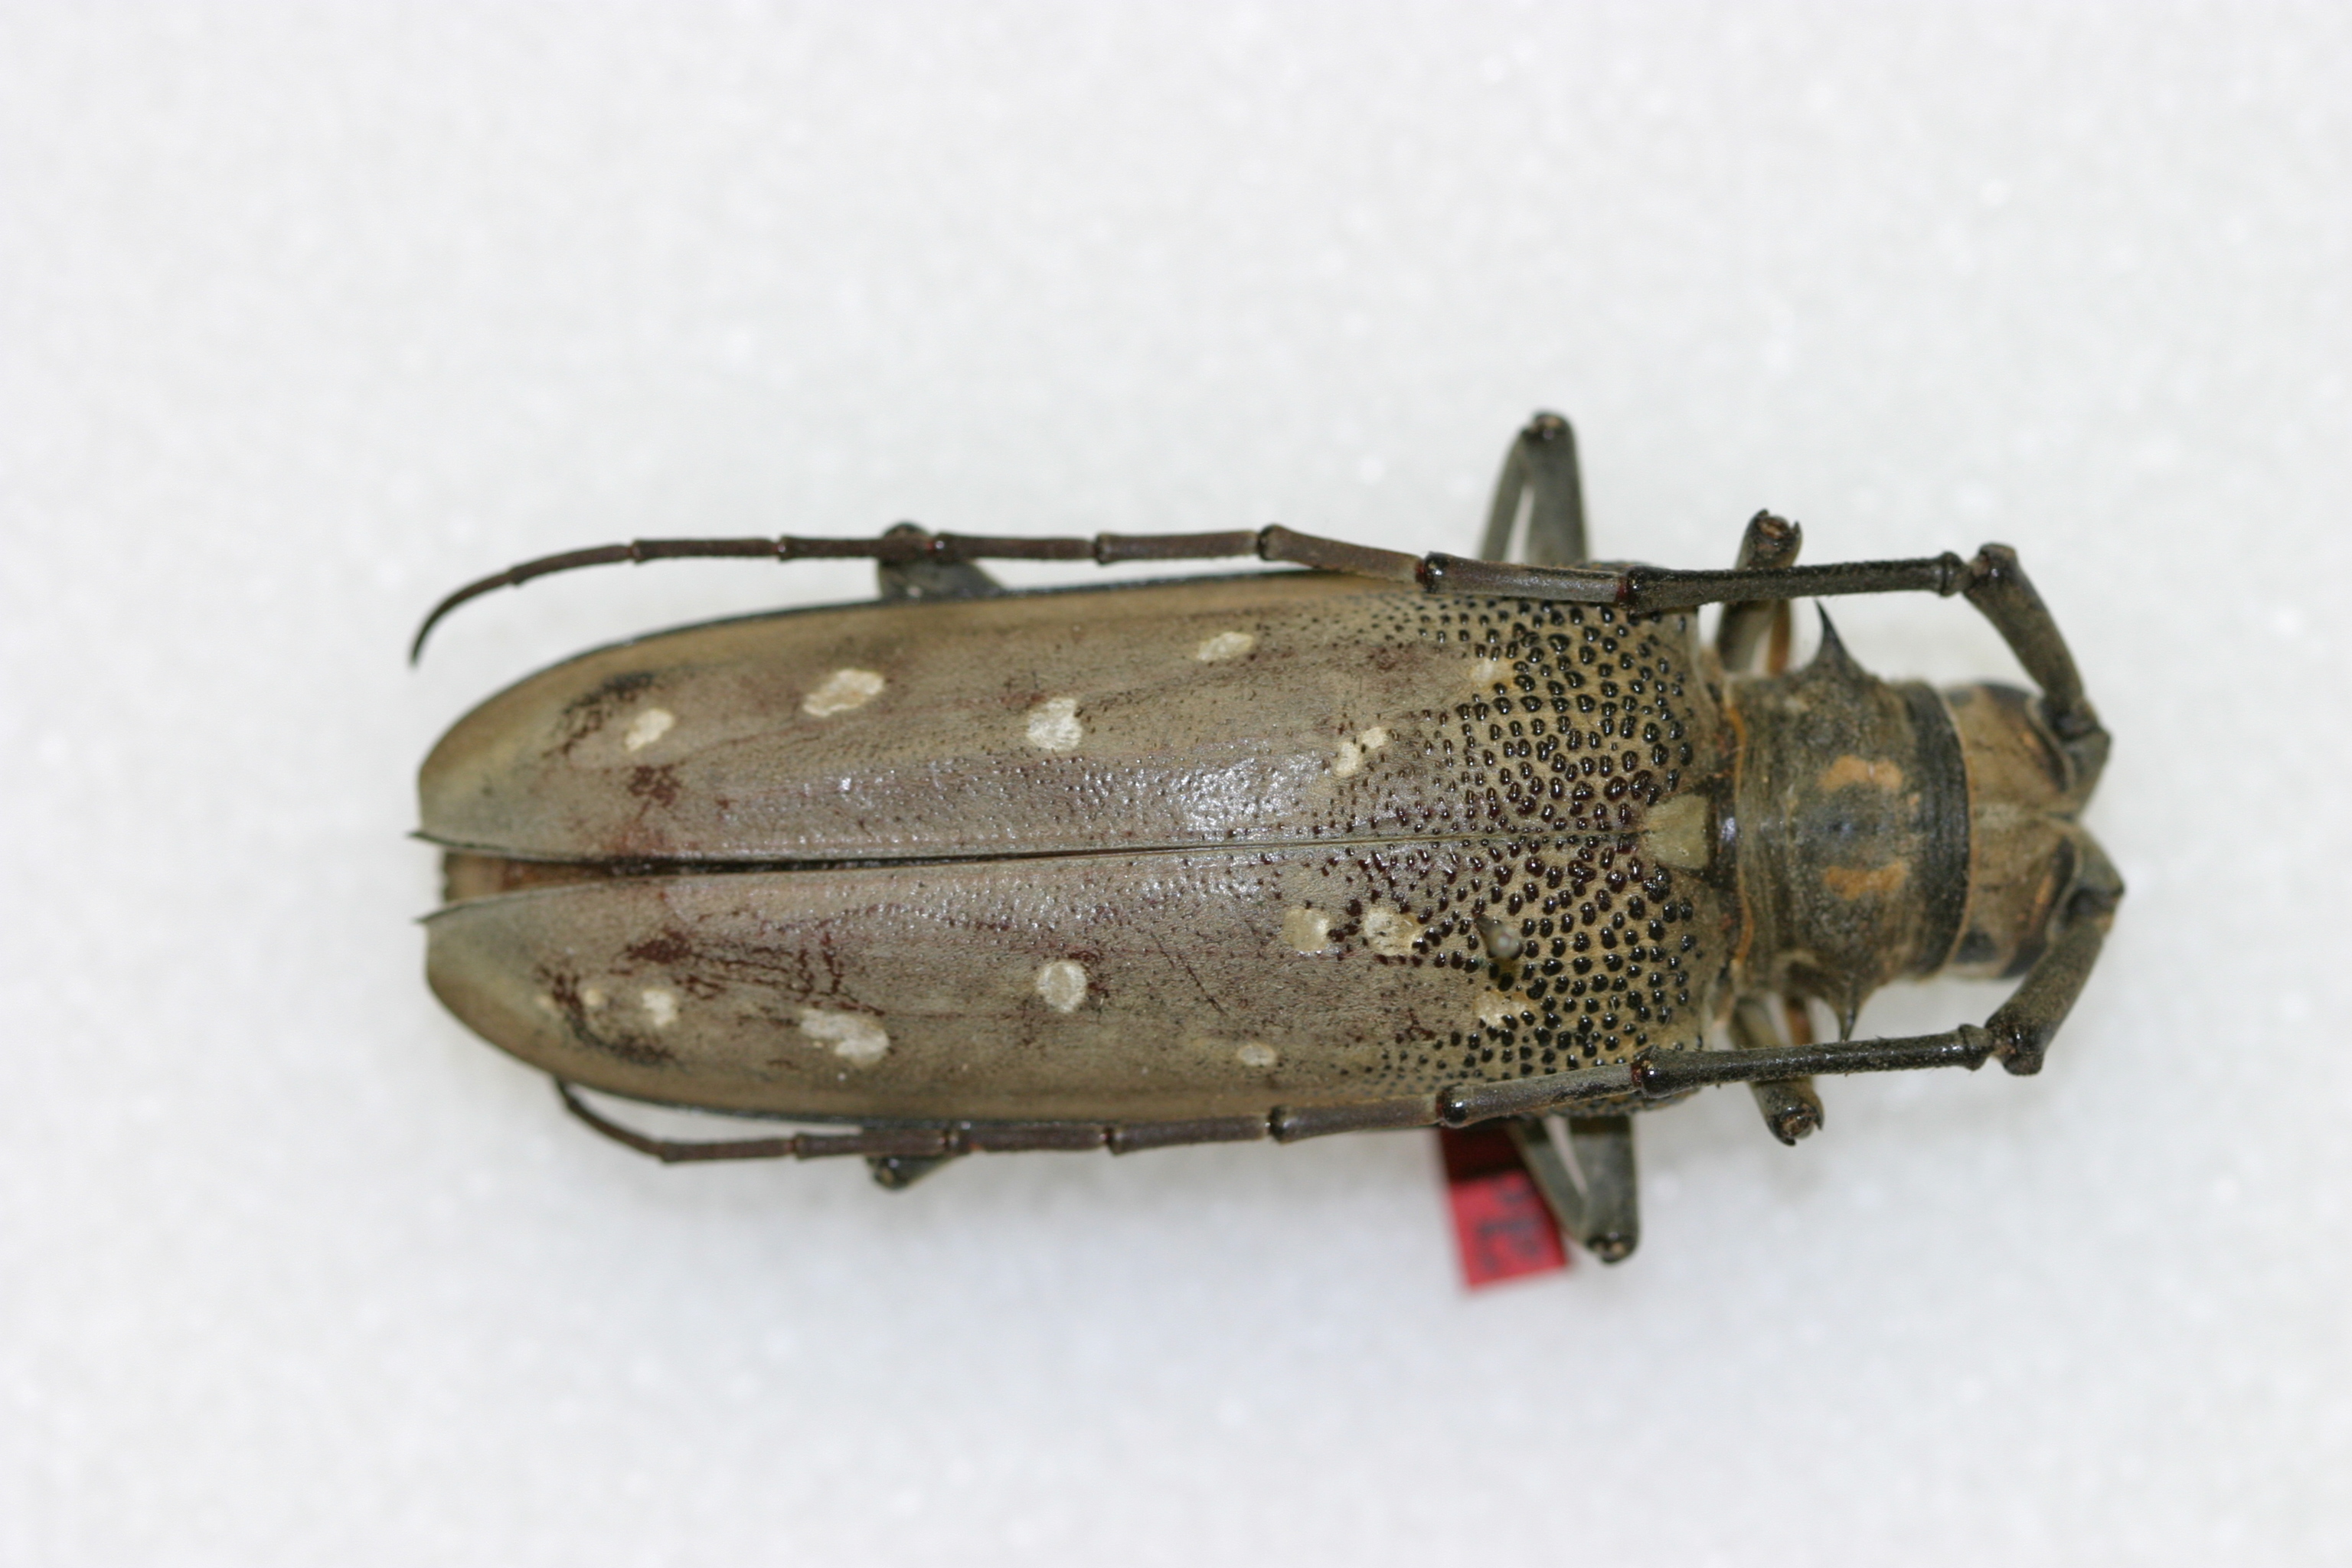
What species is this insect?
Batocera davidis
